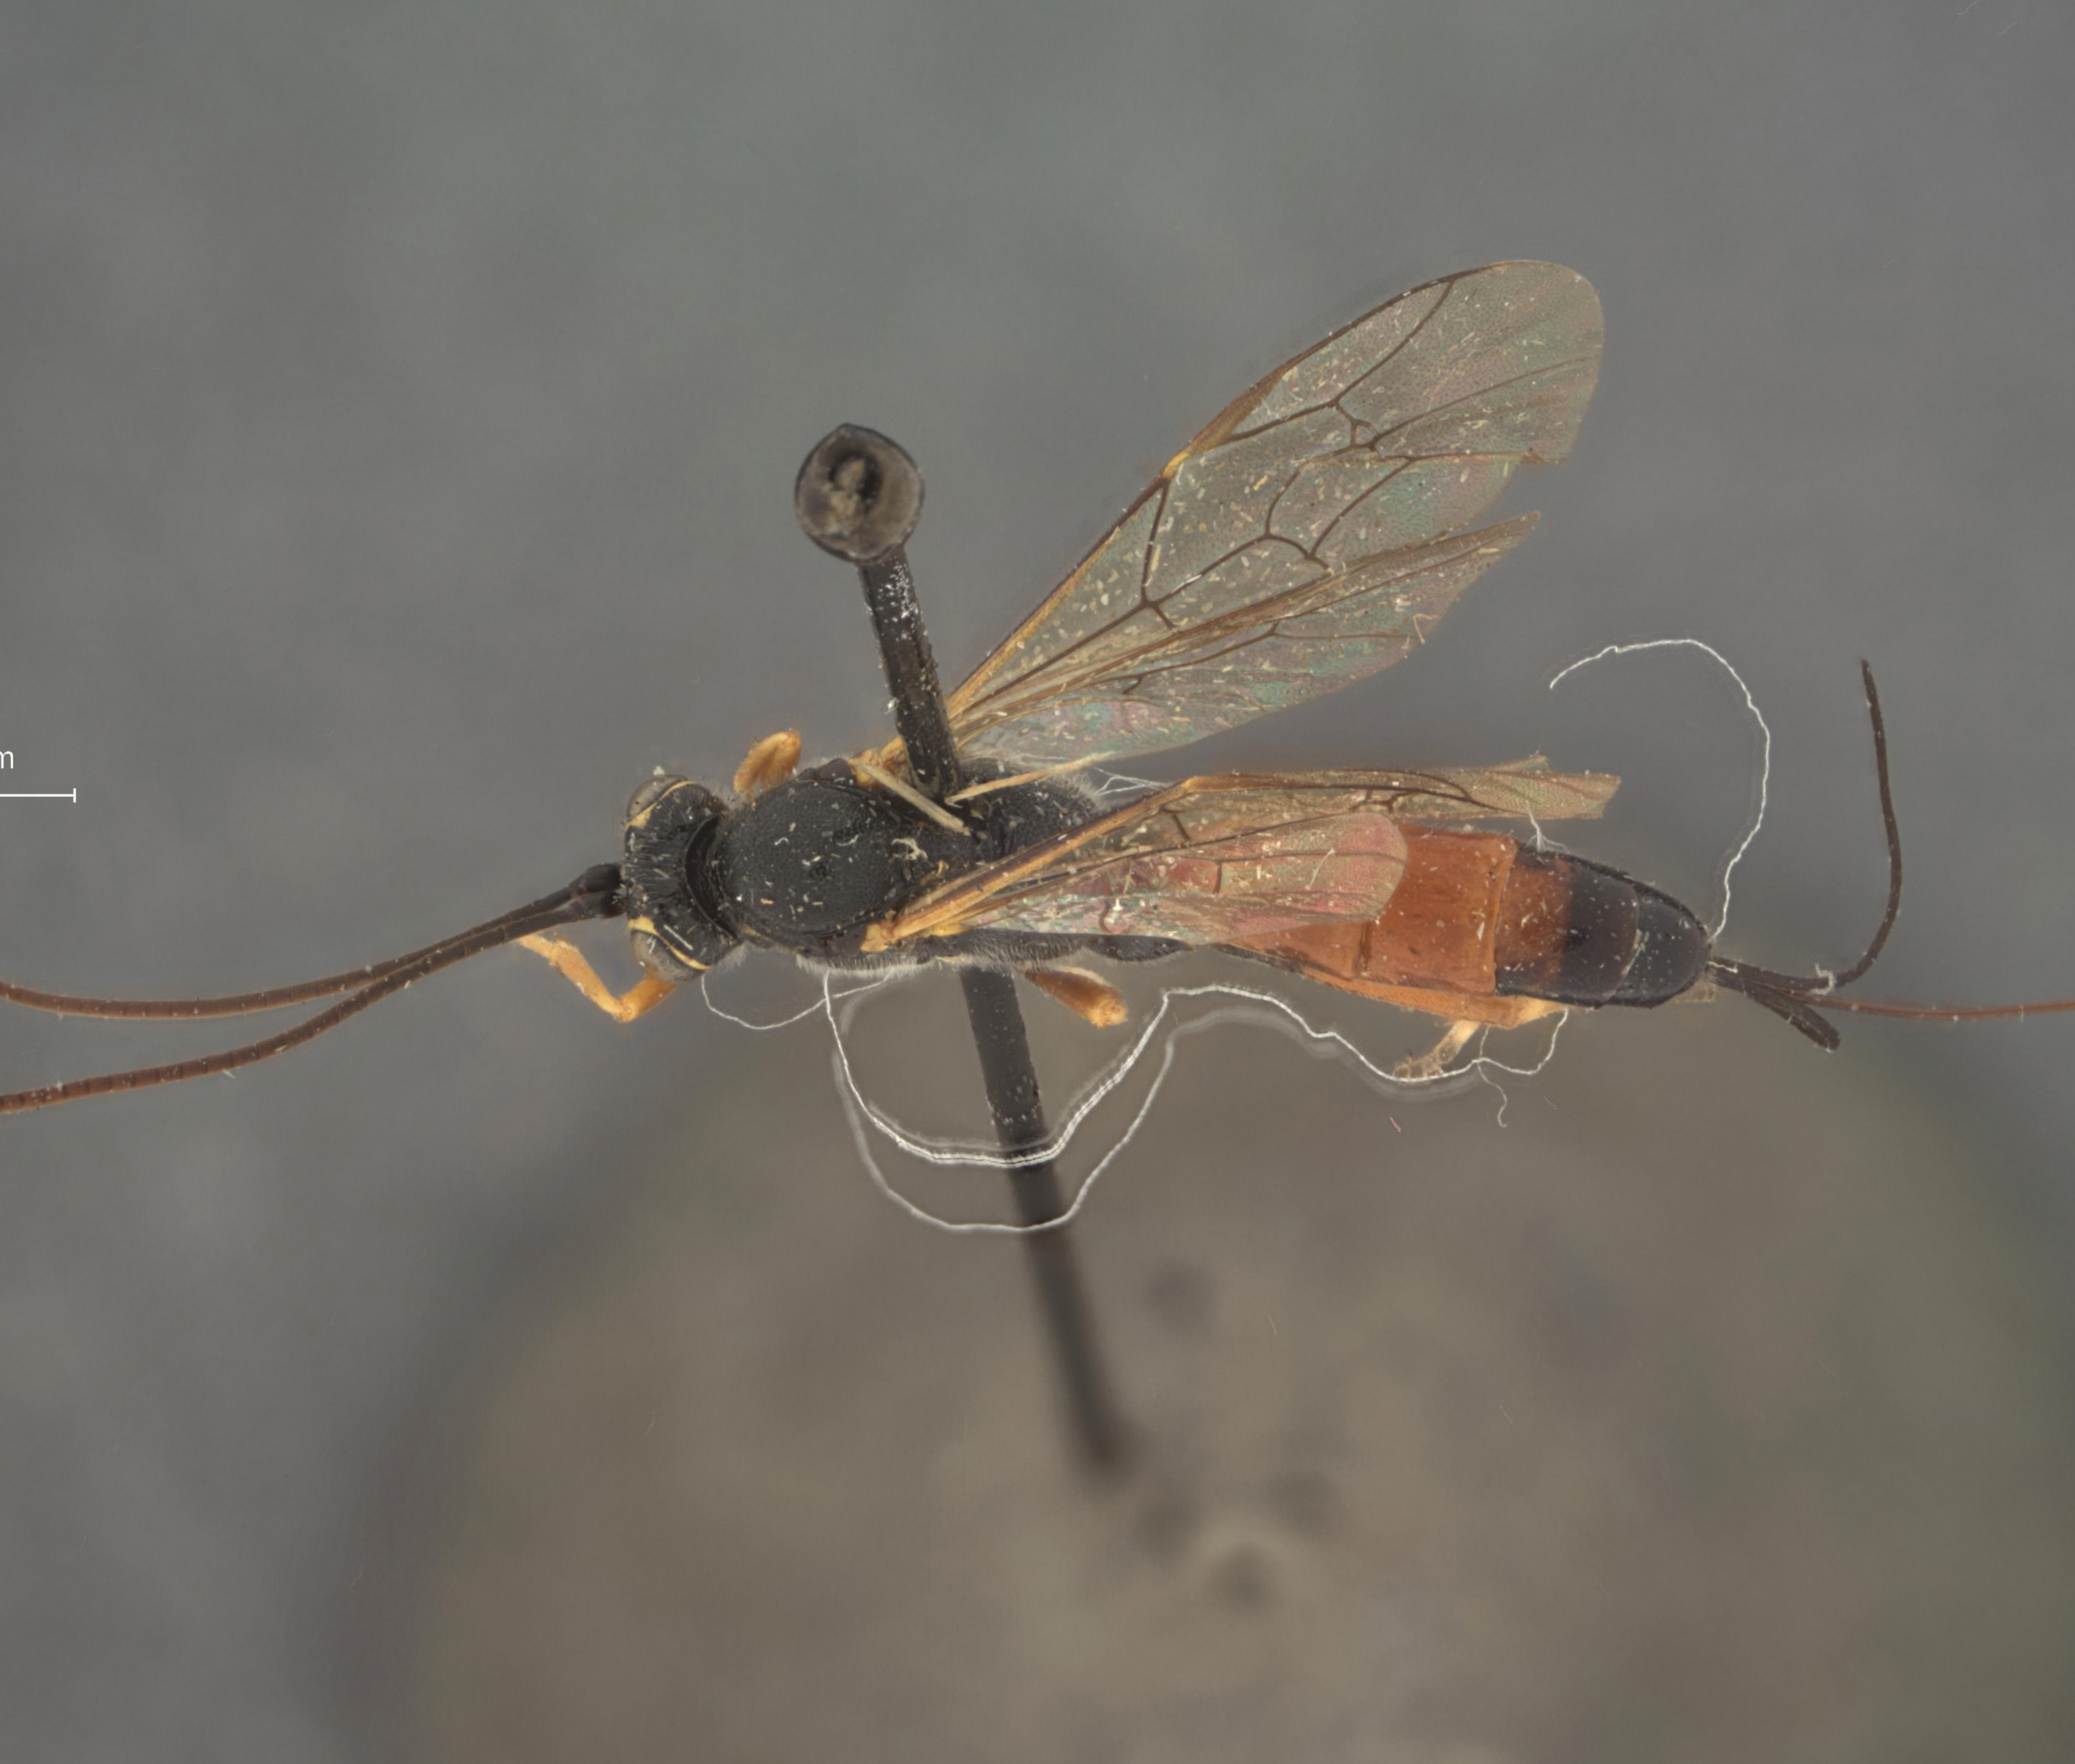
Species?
Syzeuctus sigmoidalis
